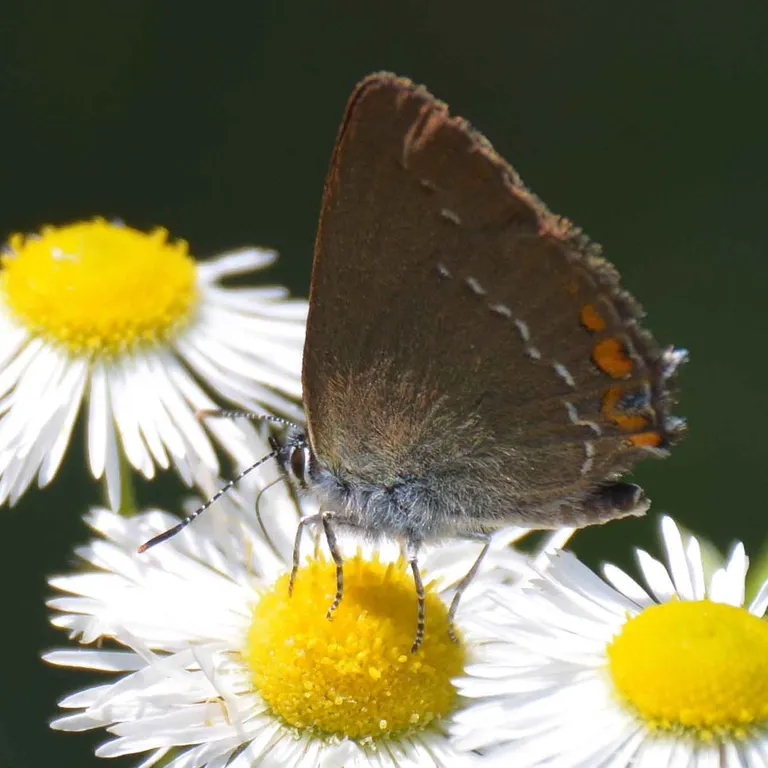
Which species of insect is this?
Satyrium acaciae (also Strymon acaciae)
